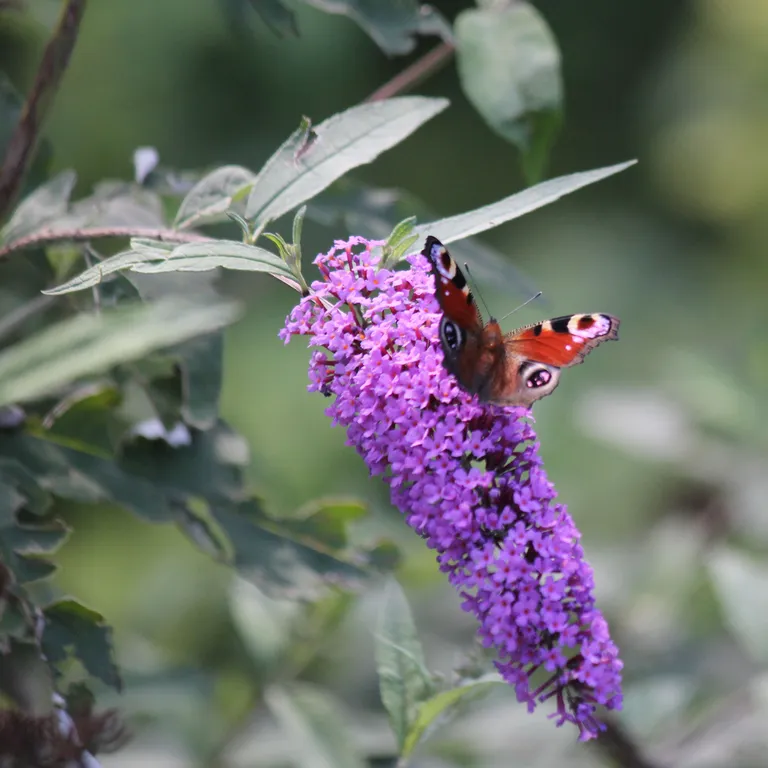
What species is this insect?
Aglais io
